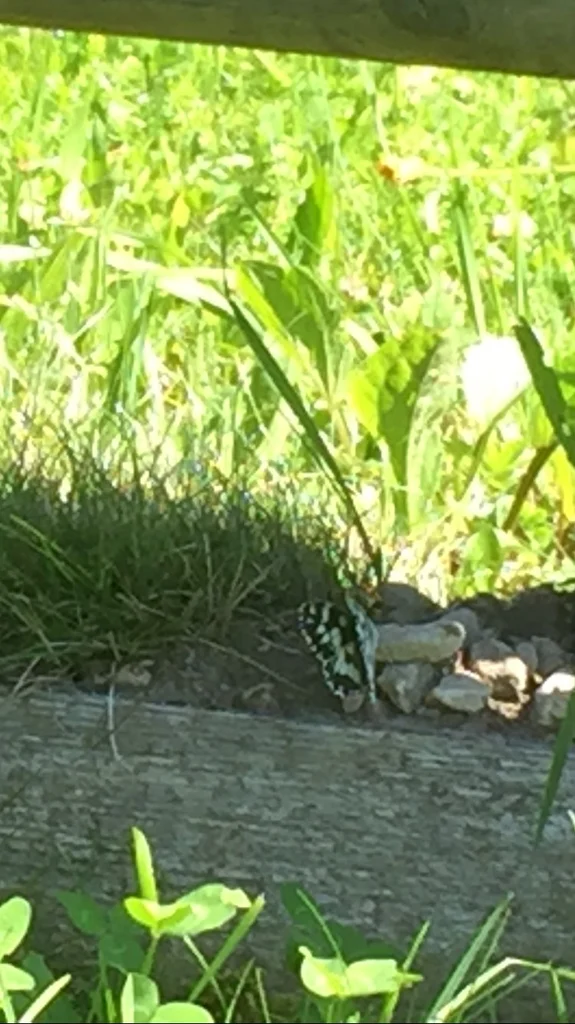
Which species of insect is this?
Melanargia galathea
